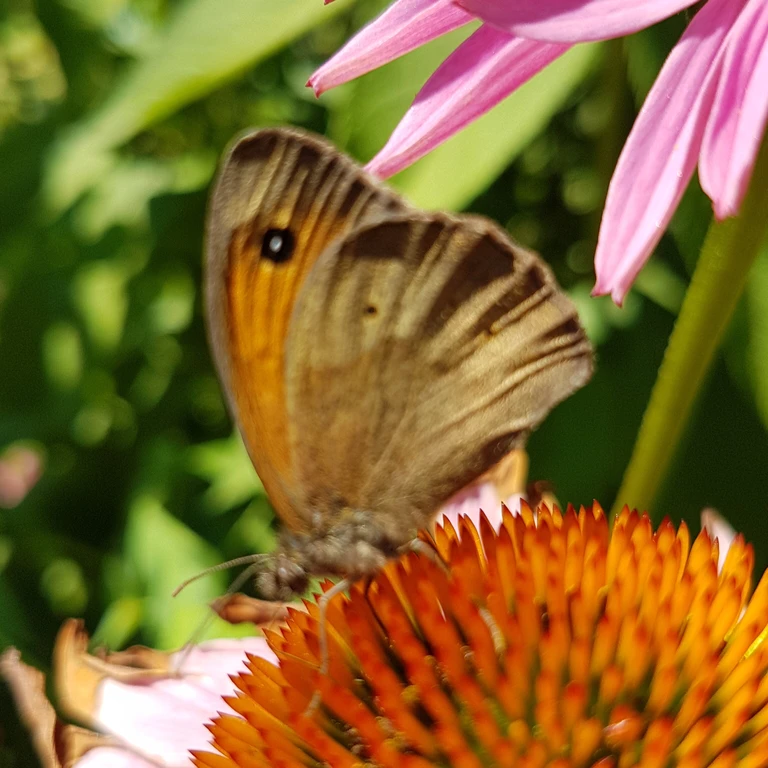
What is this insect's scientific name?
Maniola jurtina
